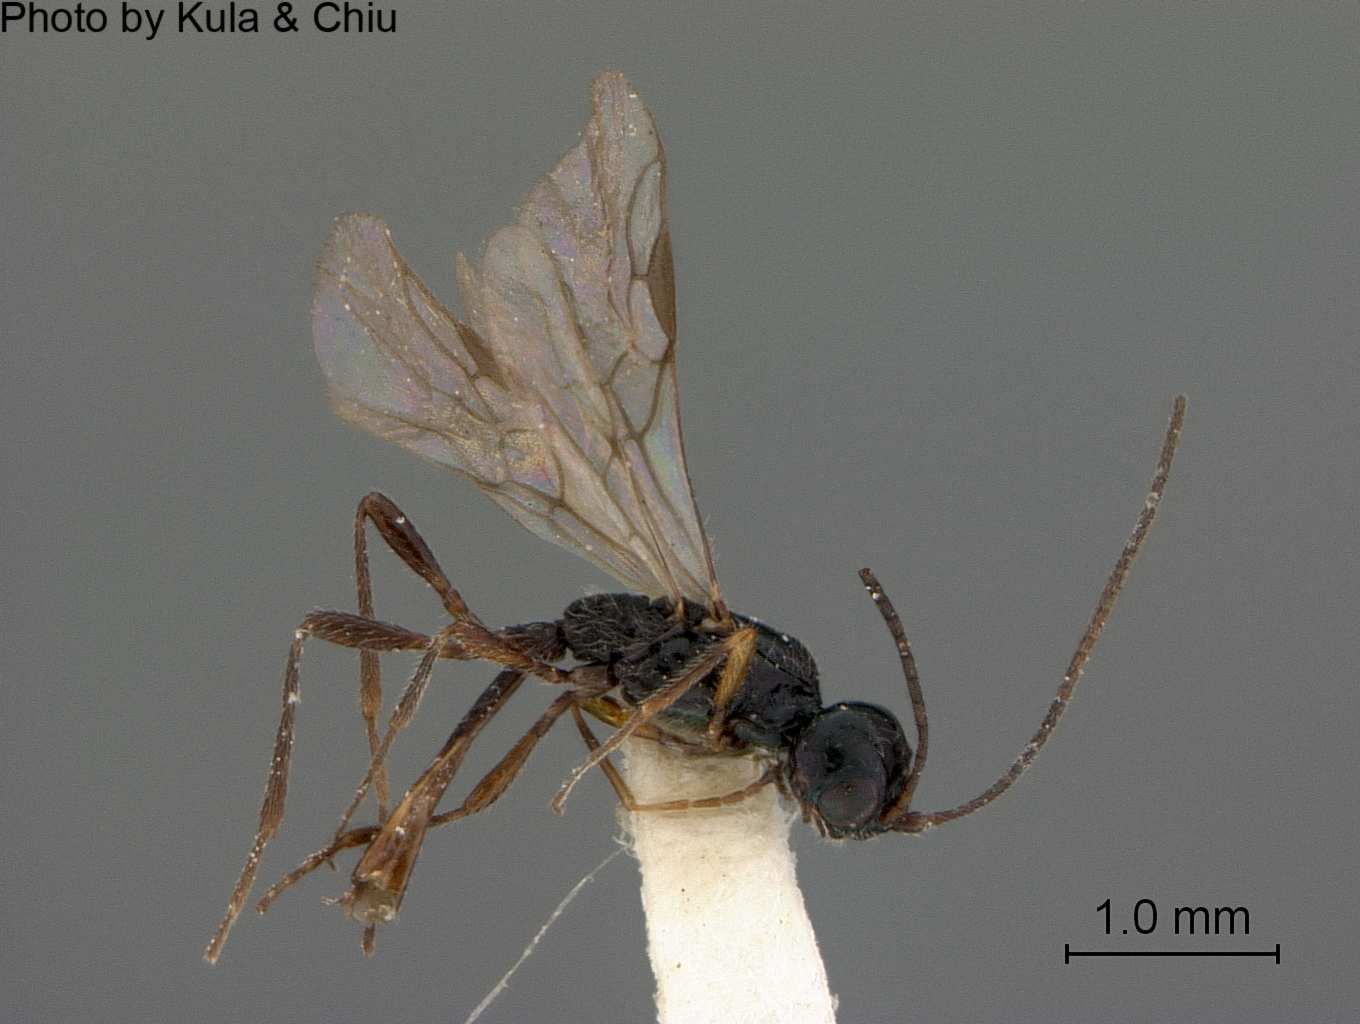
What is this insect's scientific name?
Coelinius nigripes
